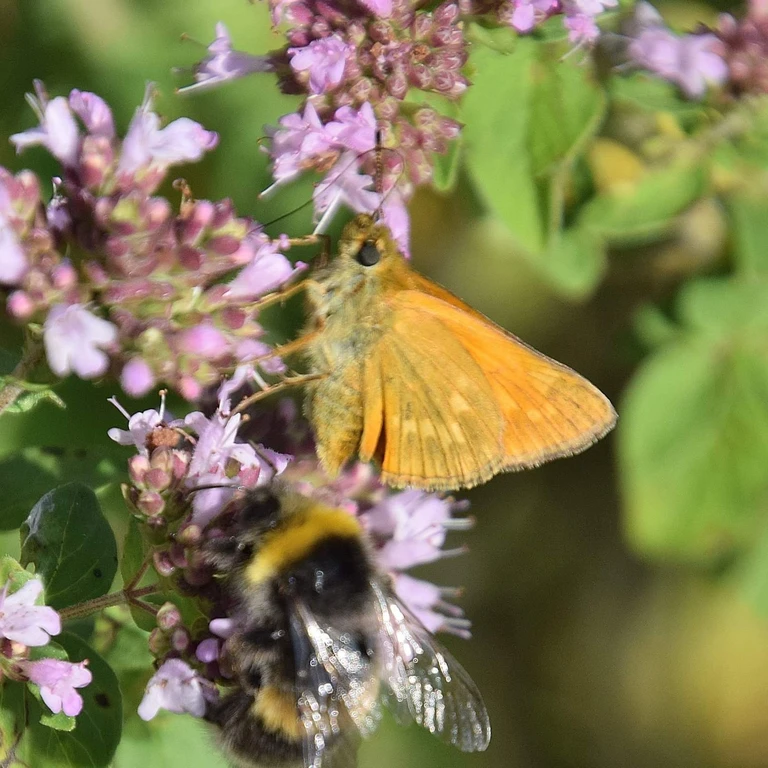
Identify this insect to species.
Ochlodes sylvanus (also Ochlodes venata)
